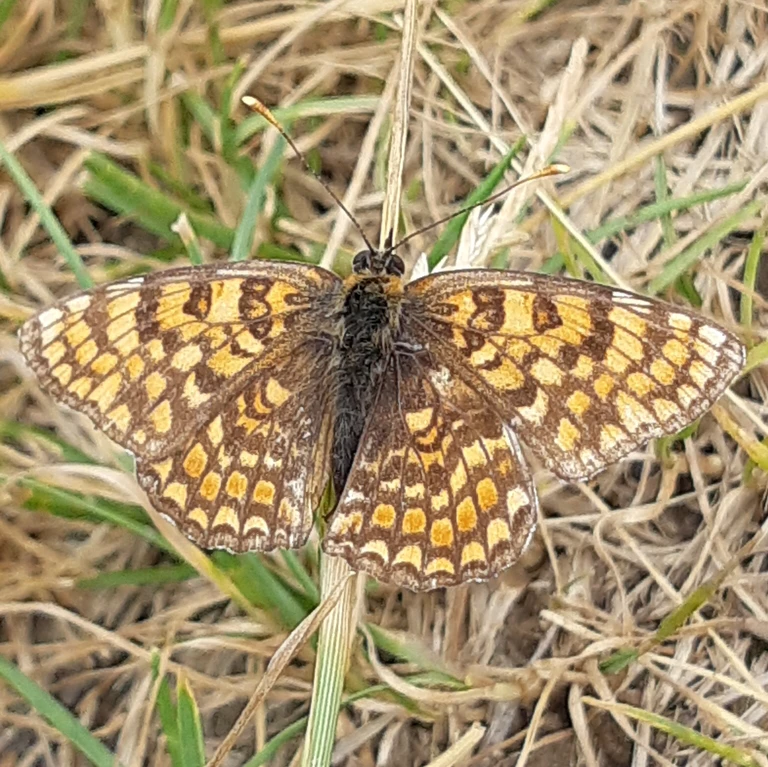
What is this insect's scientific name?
Melitaea phoebe
